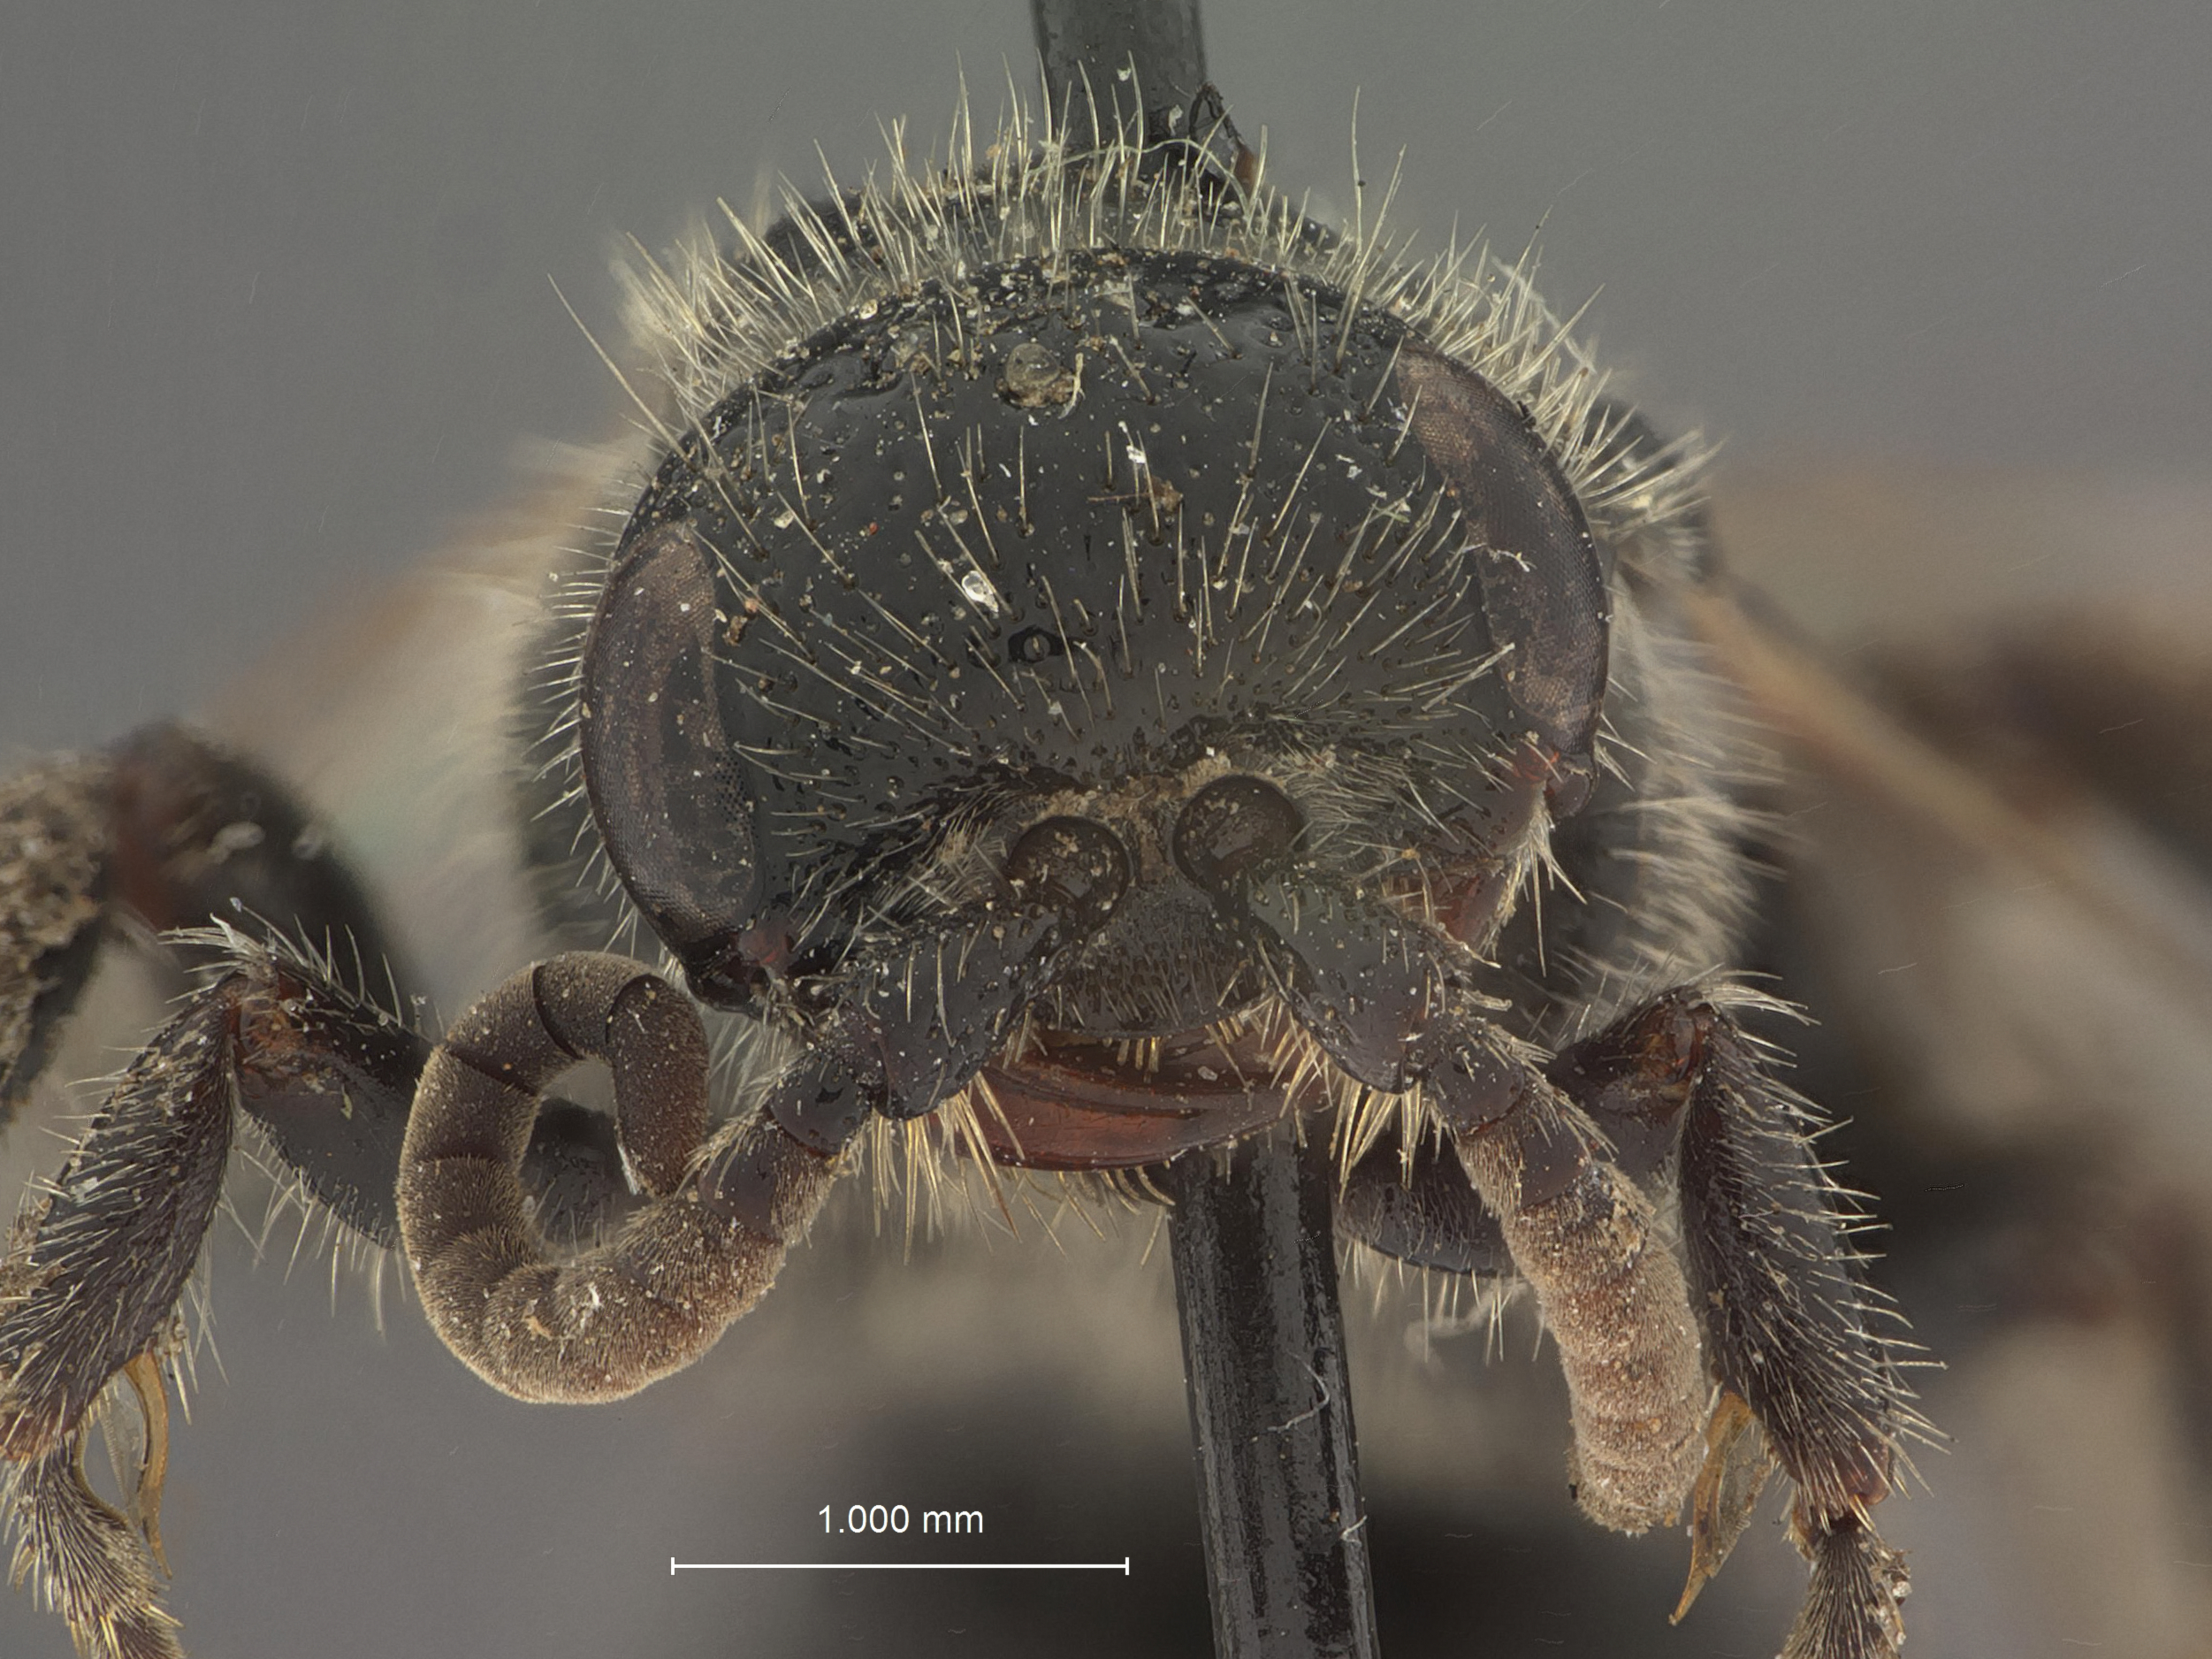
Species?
Tiphia atlantis
